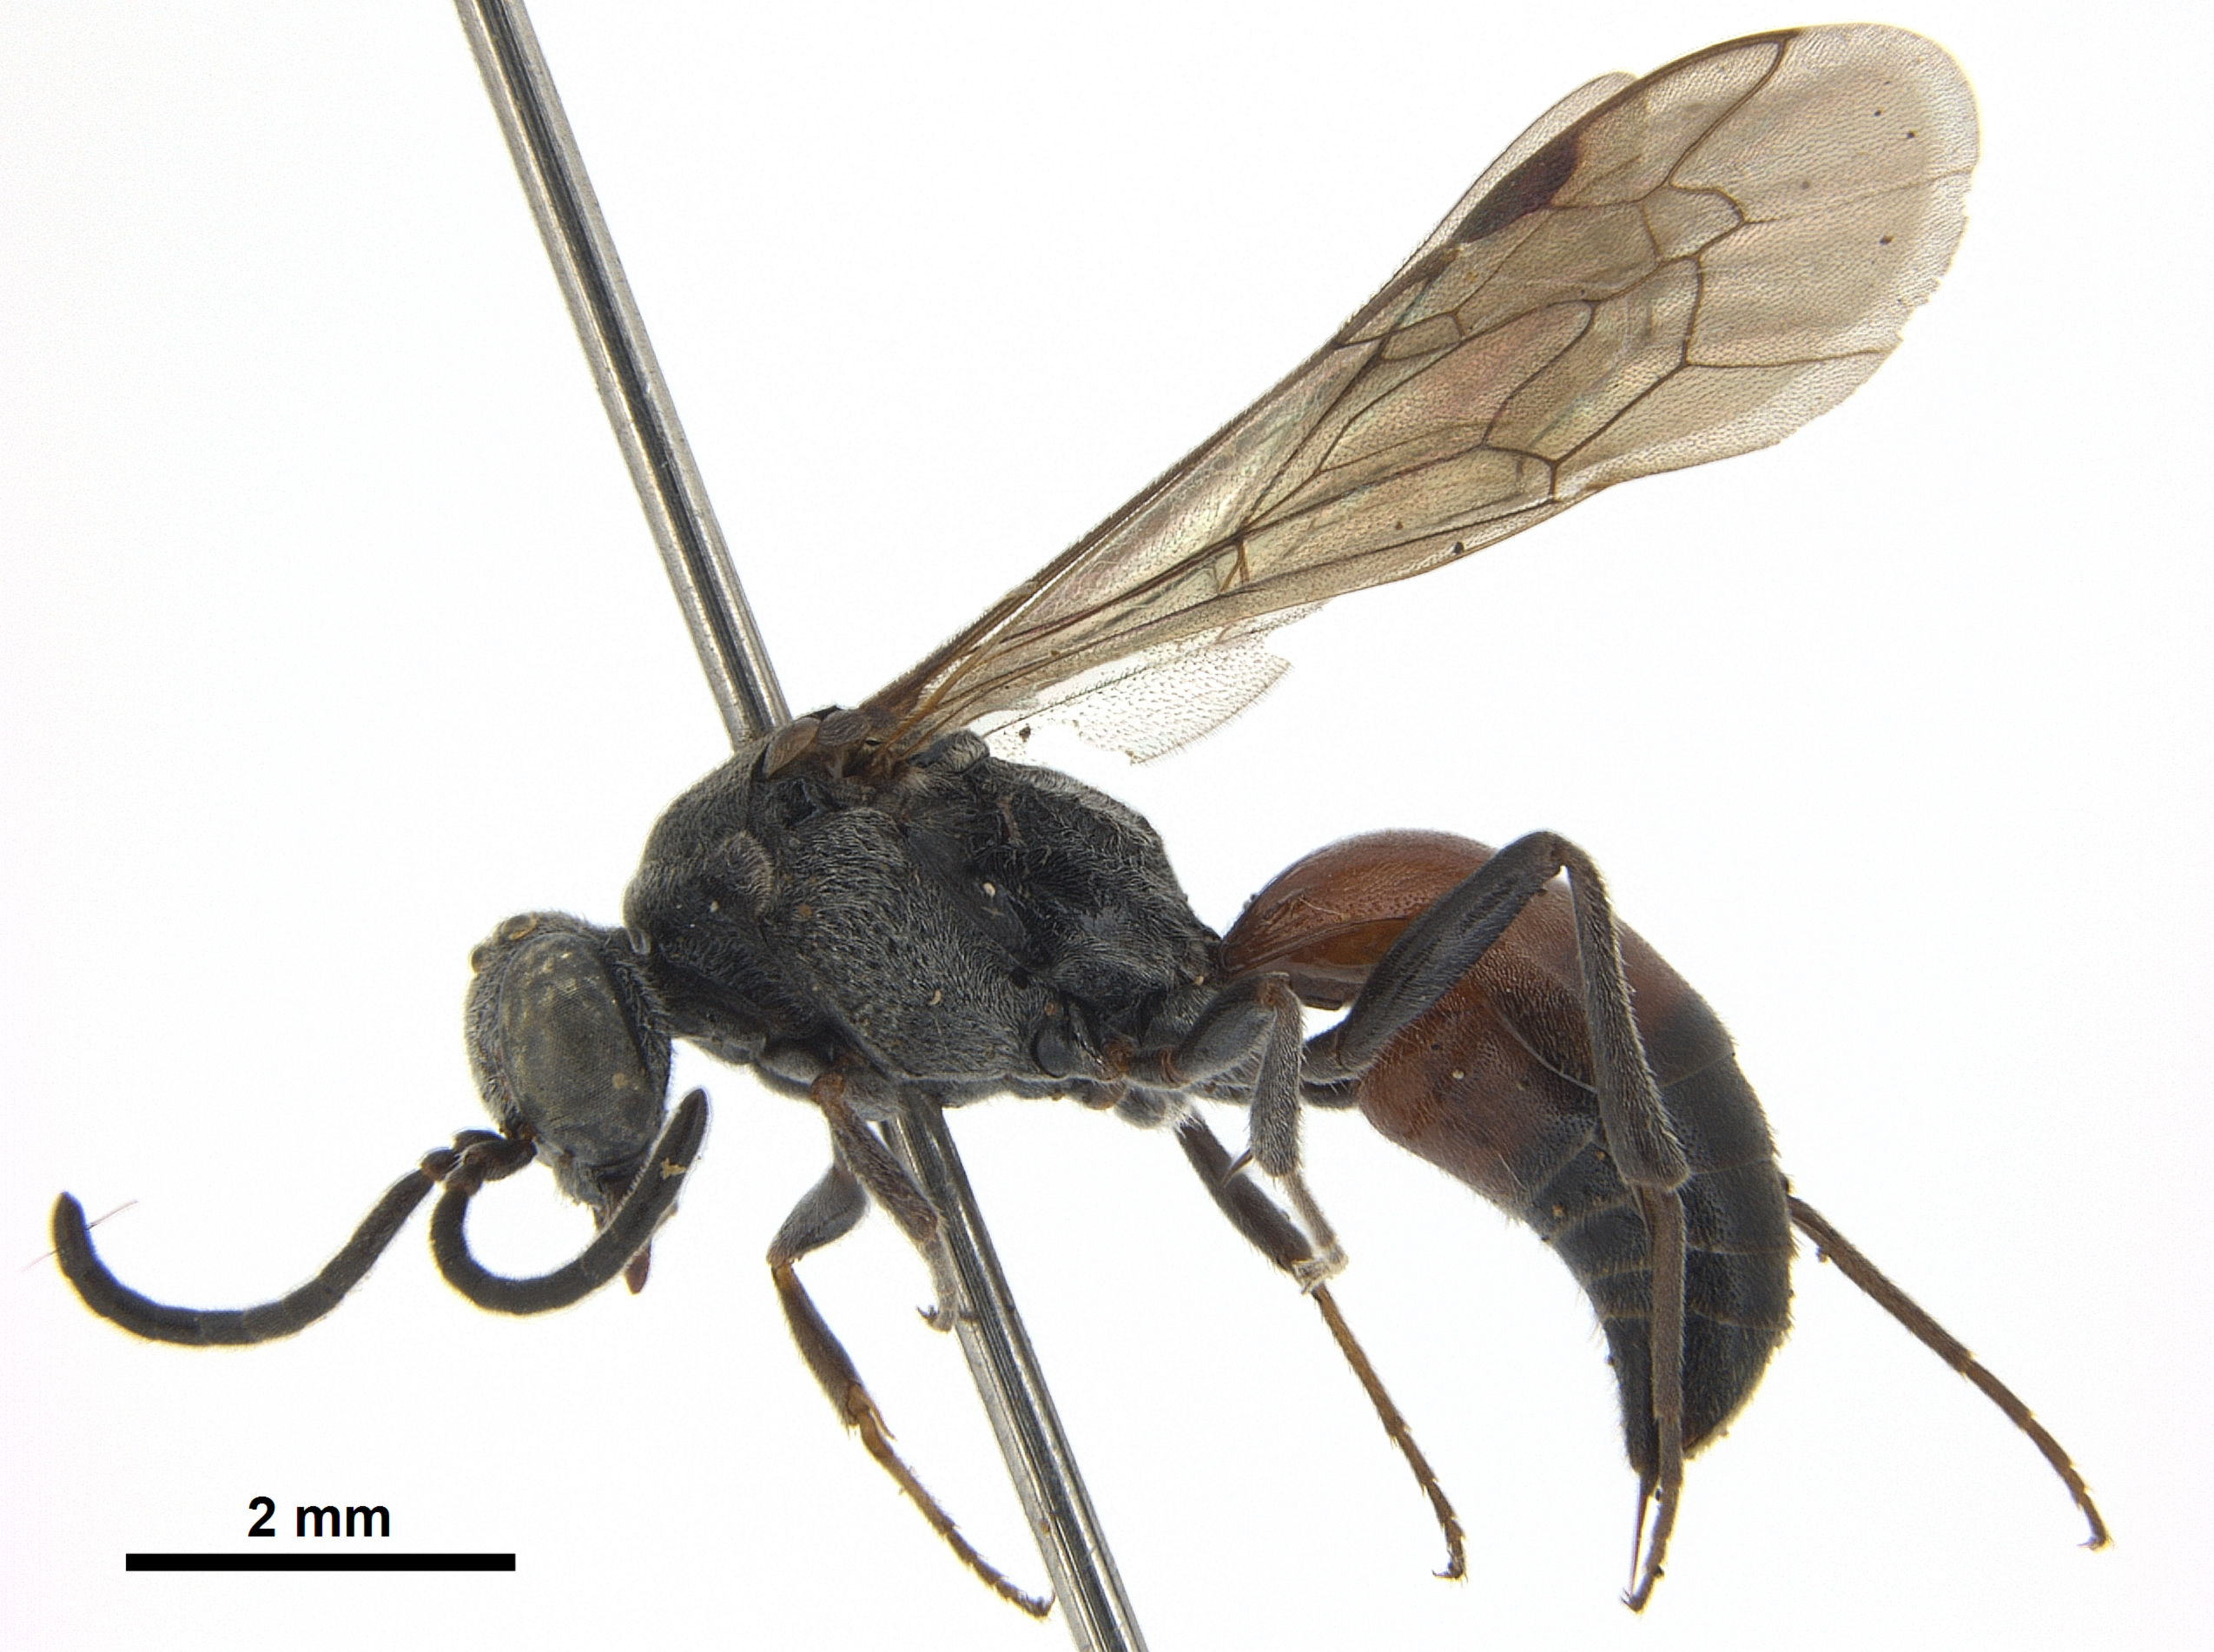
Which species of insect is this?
Nippononysson rufopictus
